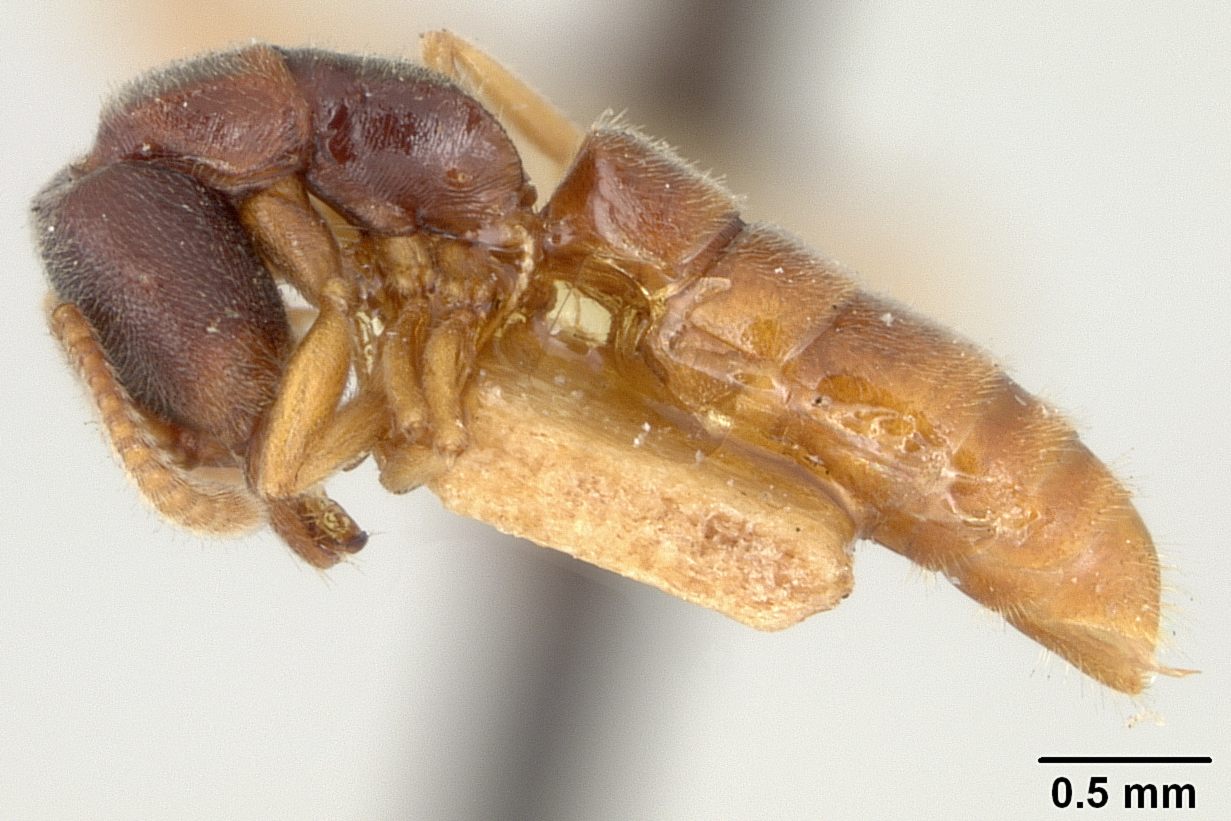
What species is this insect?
Stigmatomma williamsi
